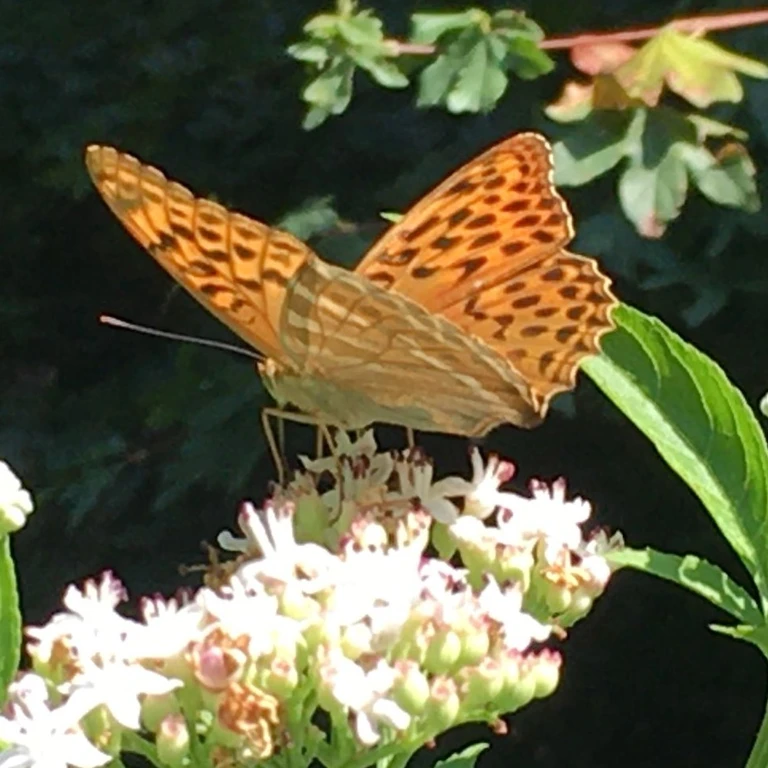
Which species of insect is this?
Argynnis paphia
